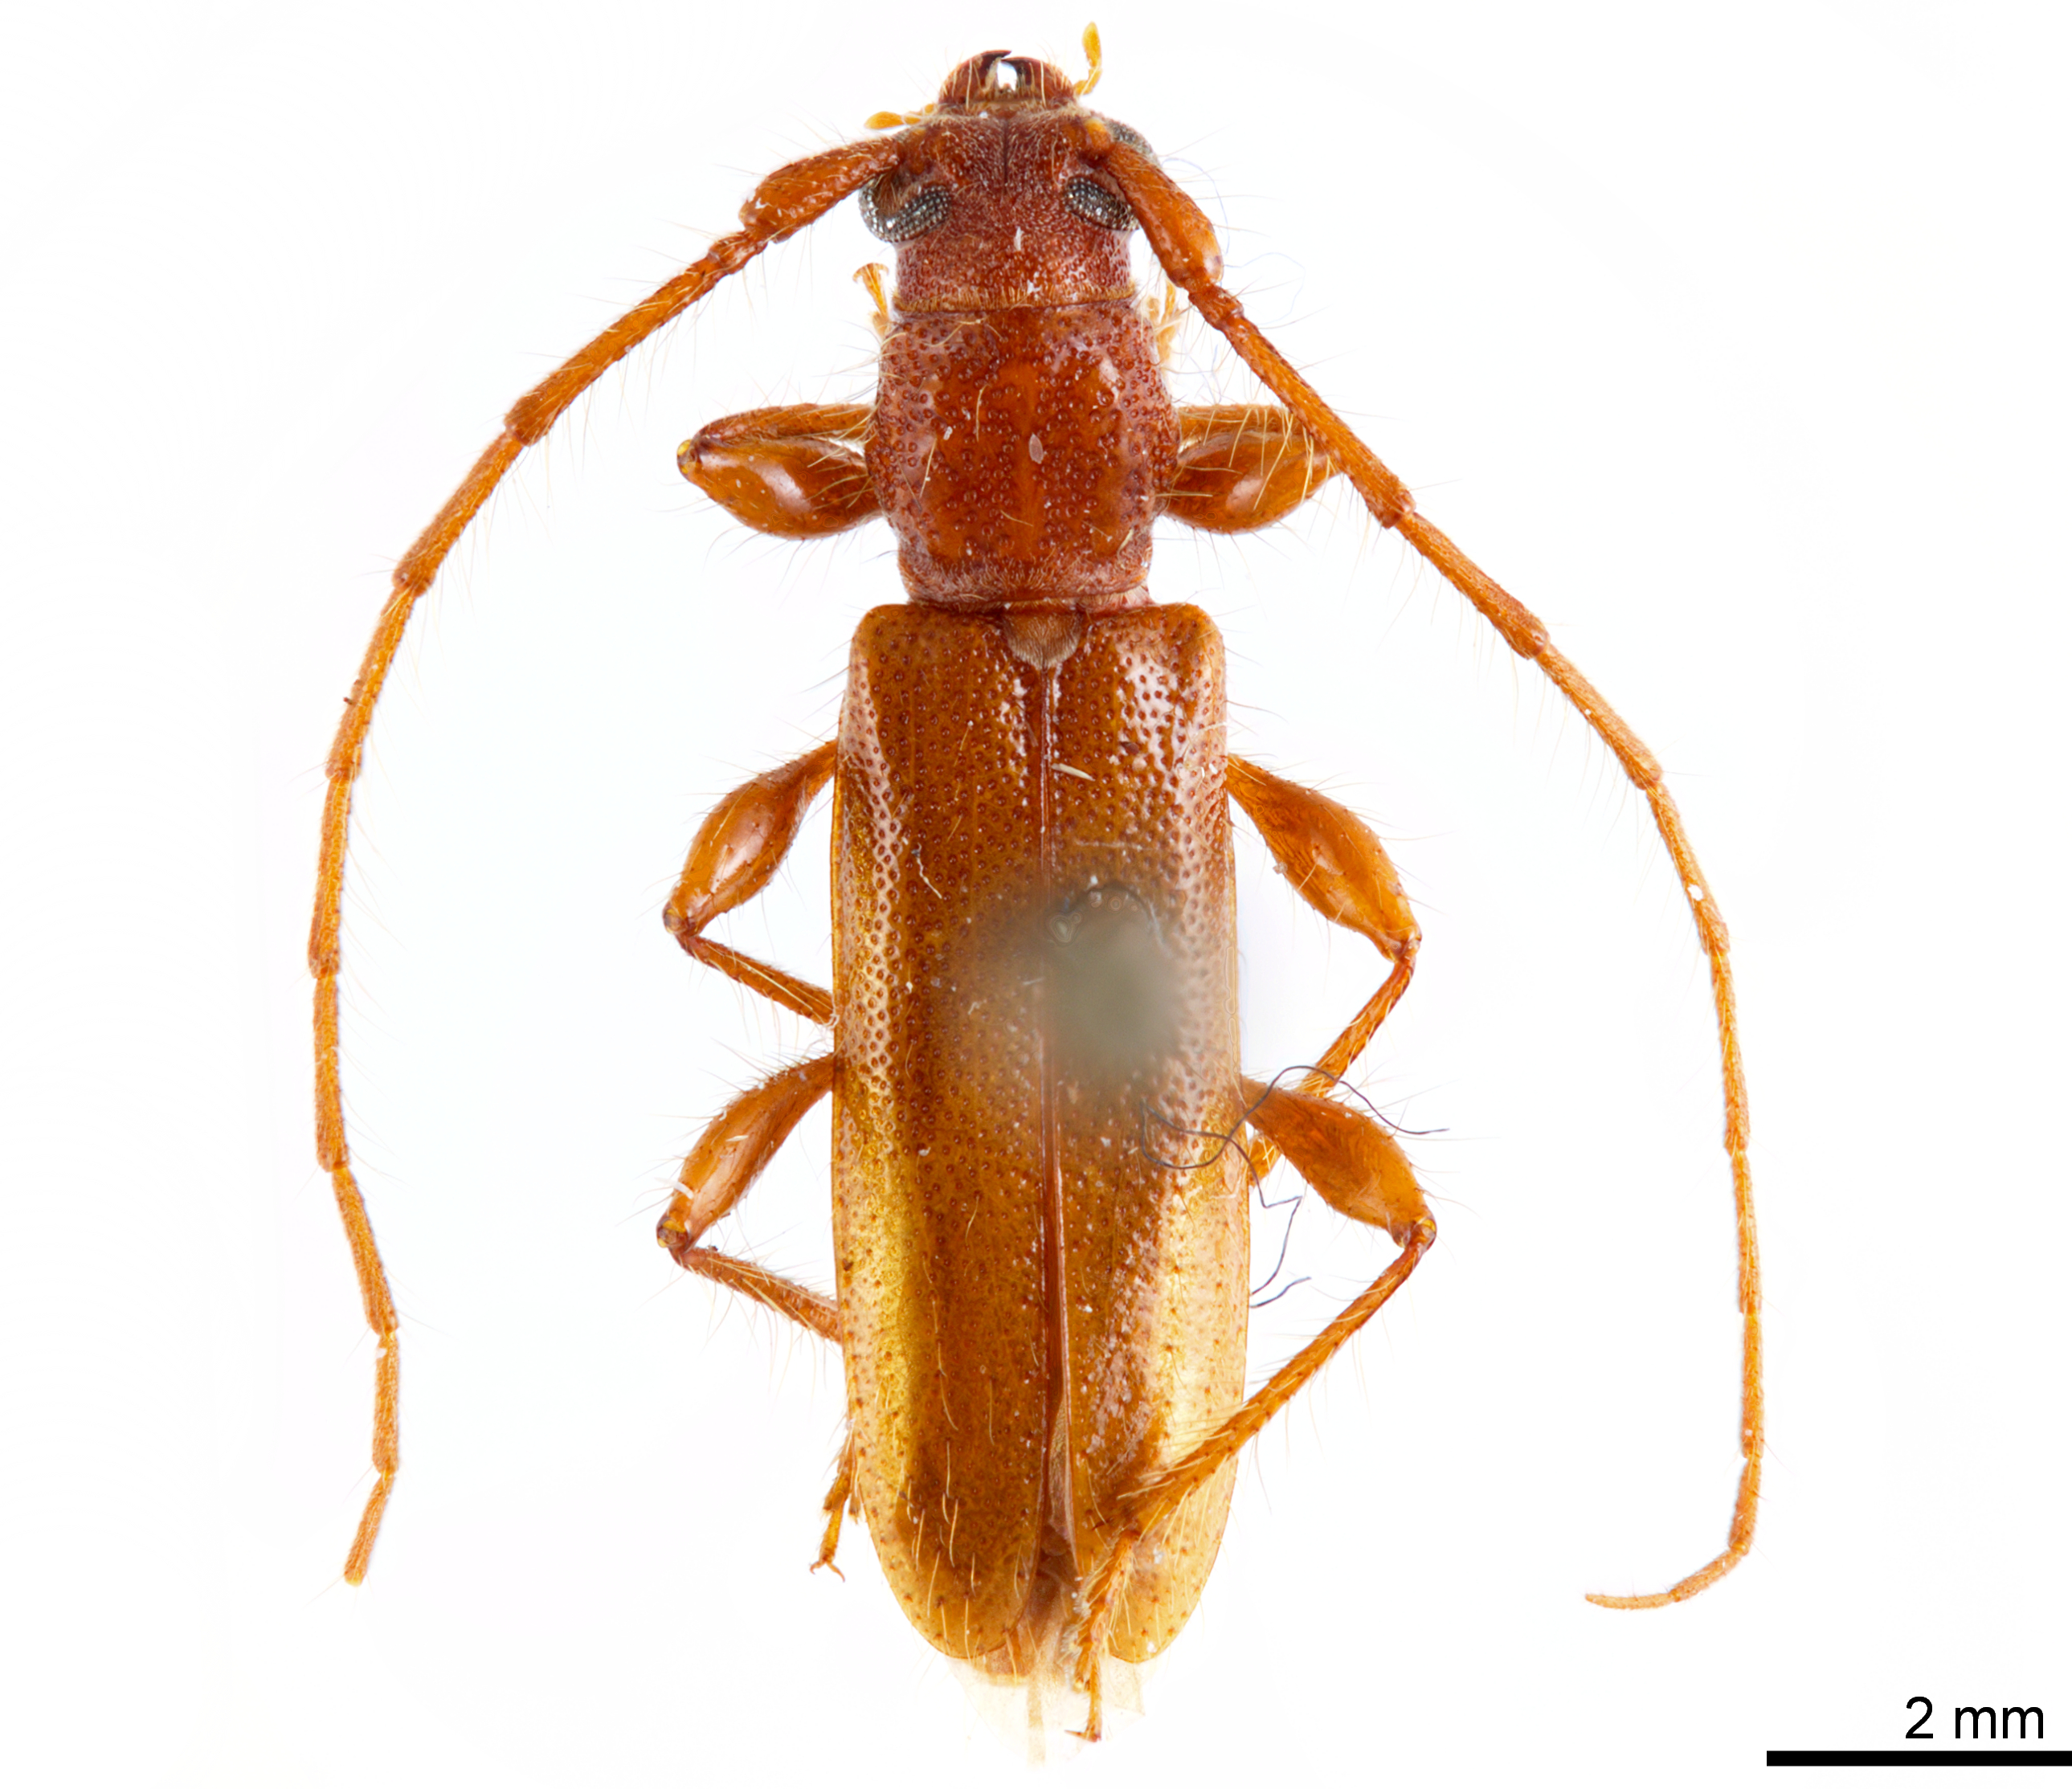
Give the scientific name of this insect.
Etymosphaerion unicolor
